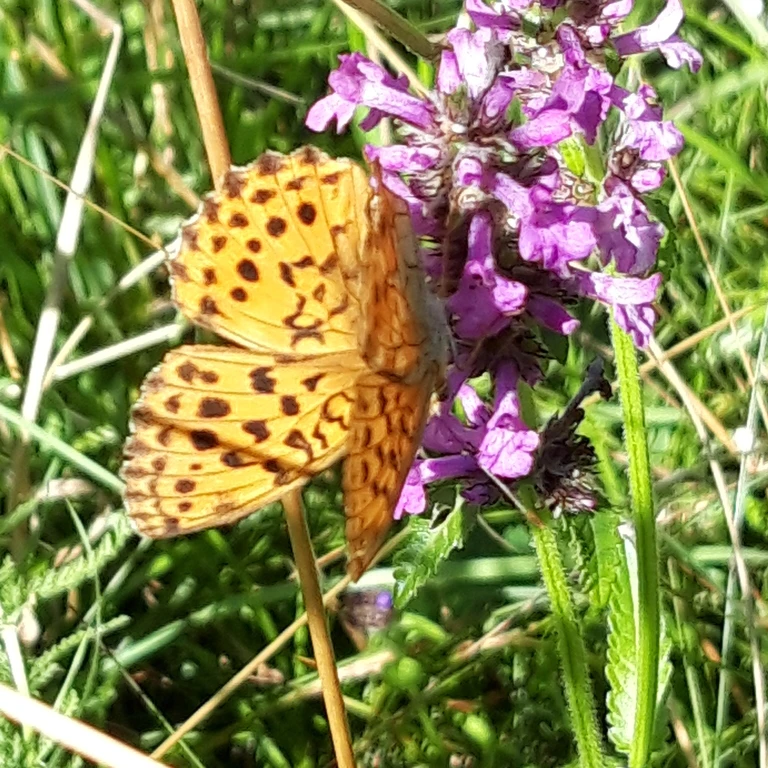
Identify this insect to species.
Brenthis daphne
